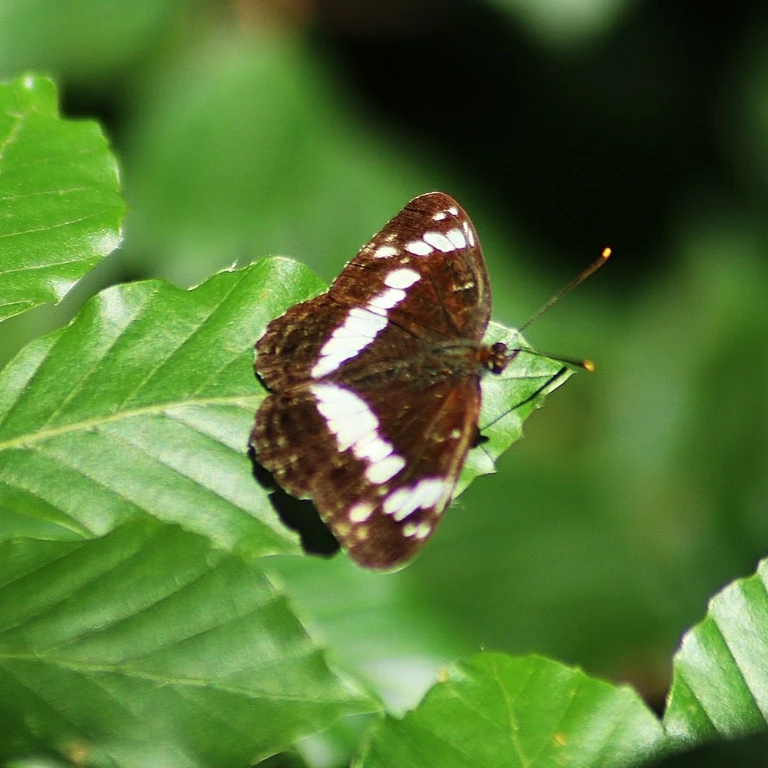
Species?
Limenitis camilla (also Ladoga camilla)
